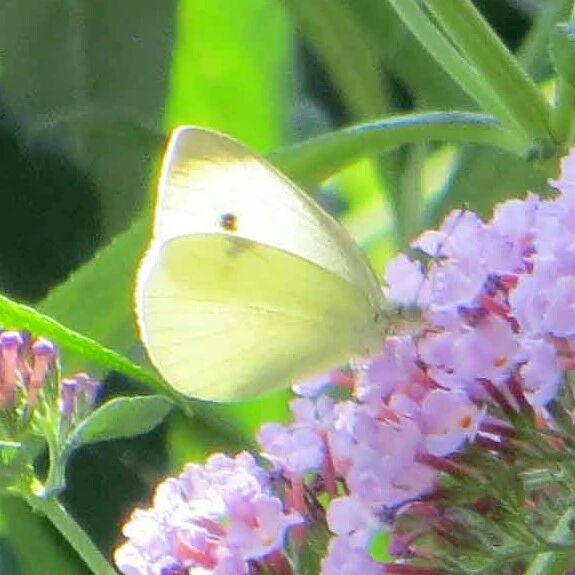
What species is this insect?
Pieris rapae
